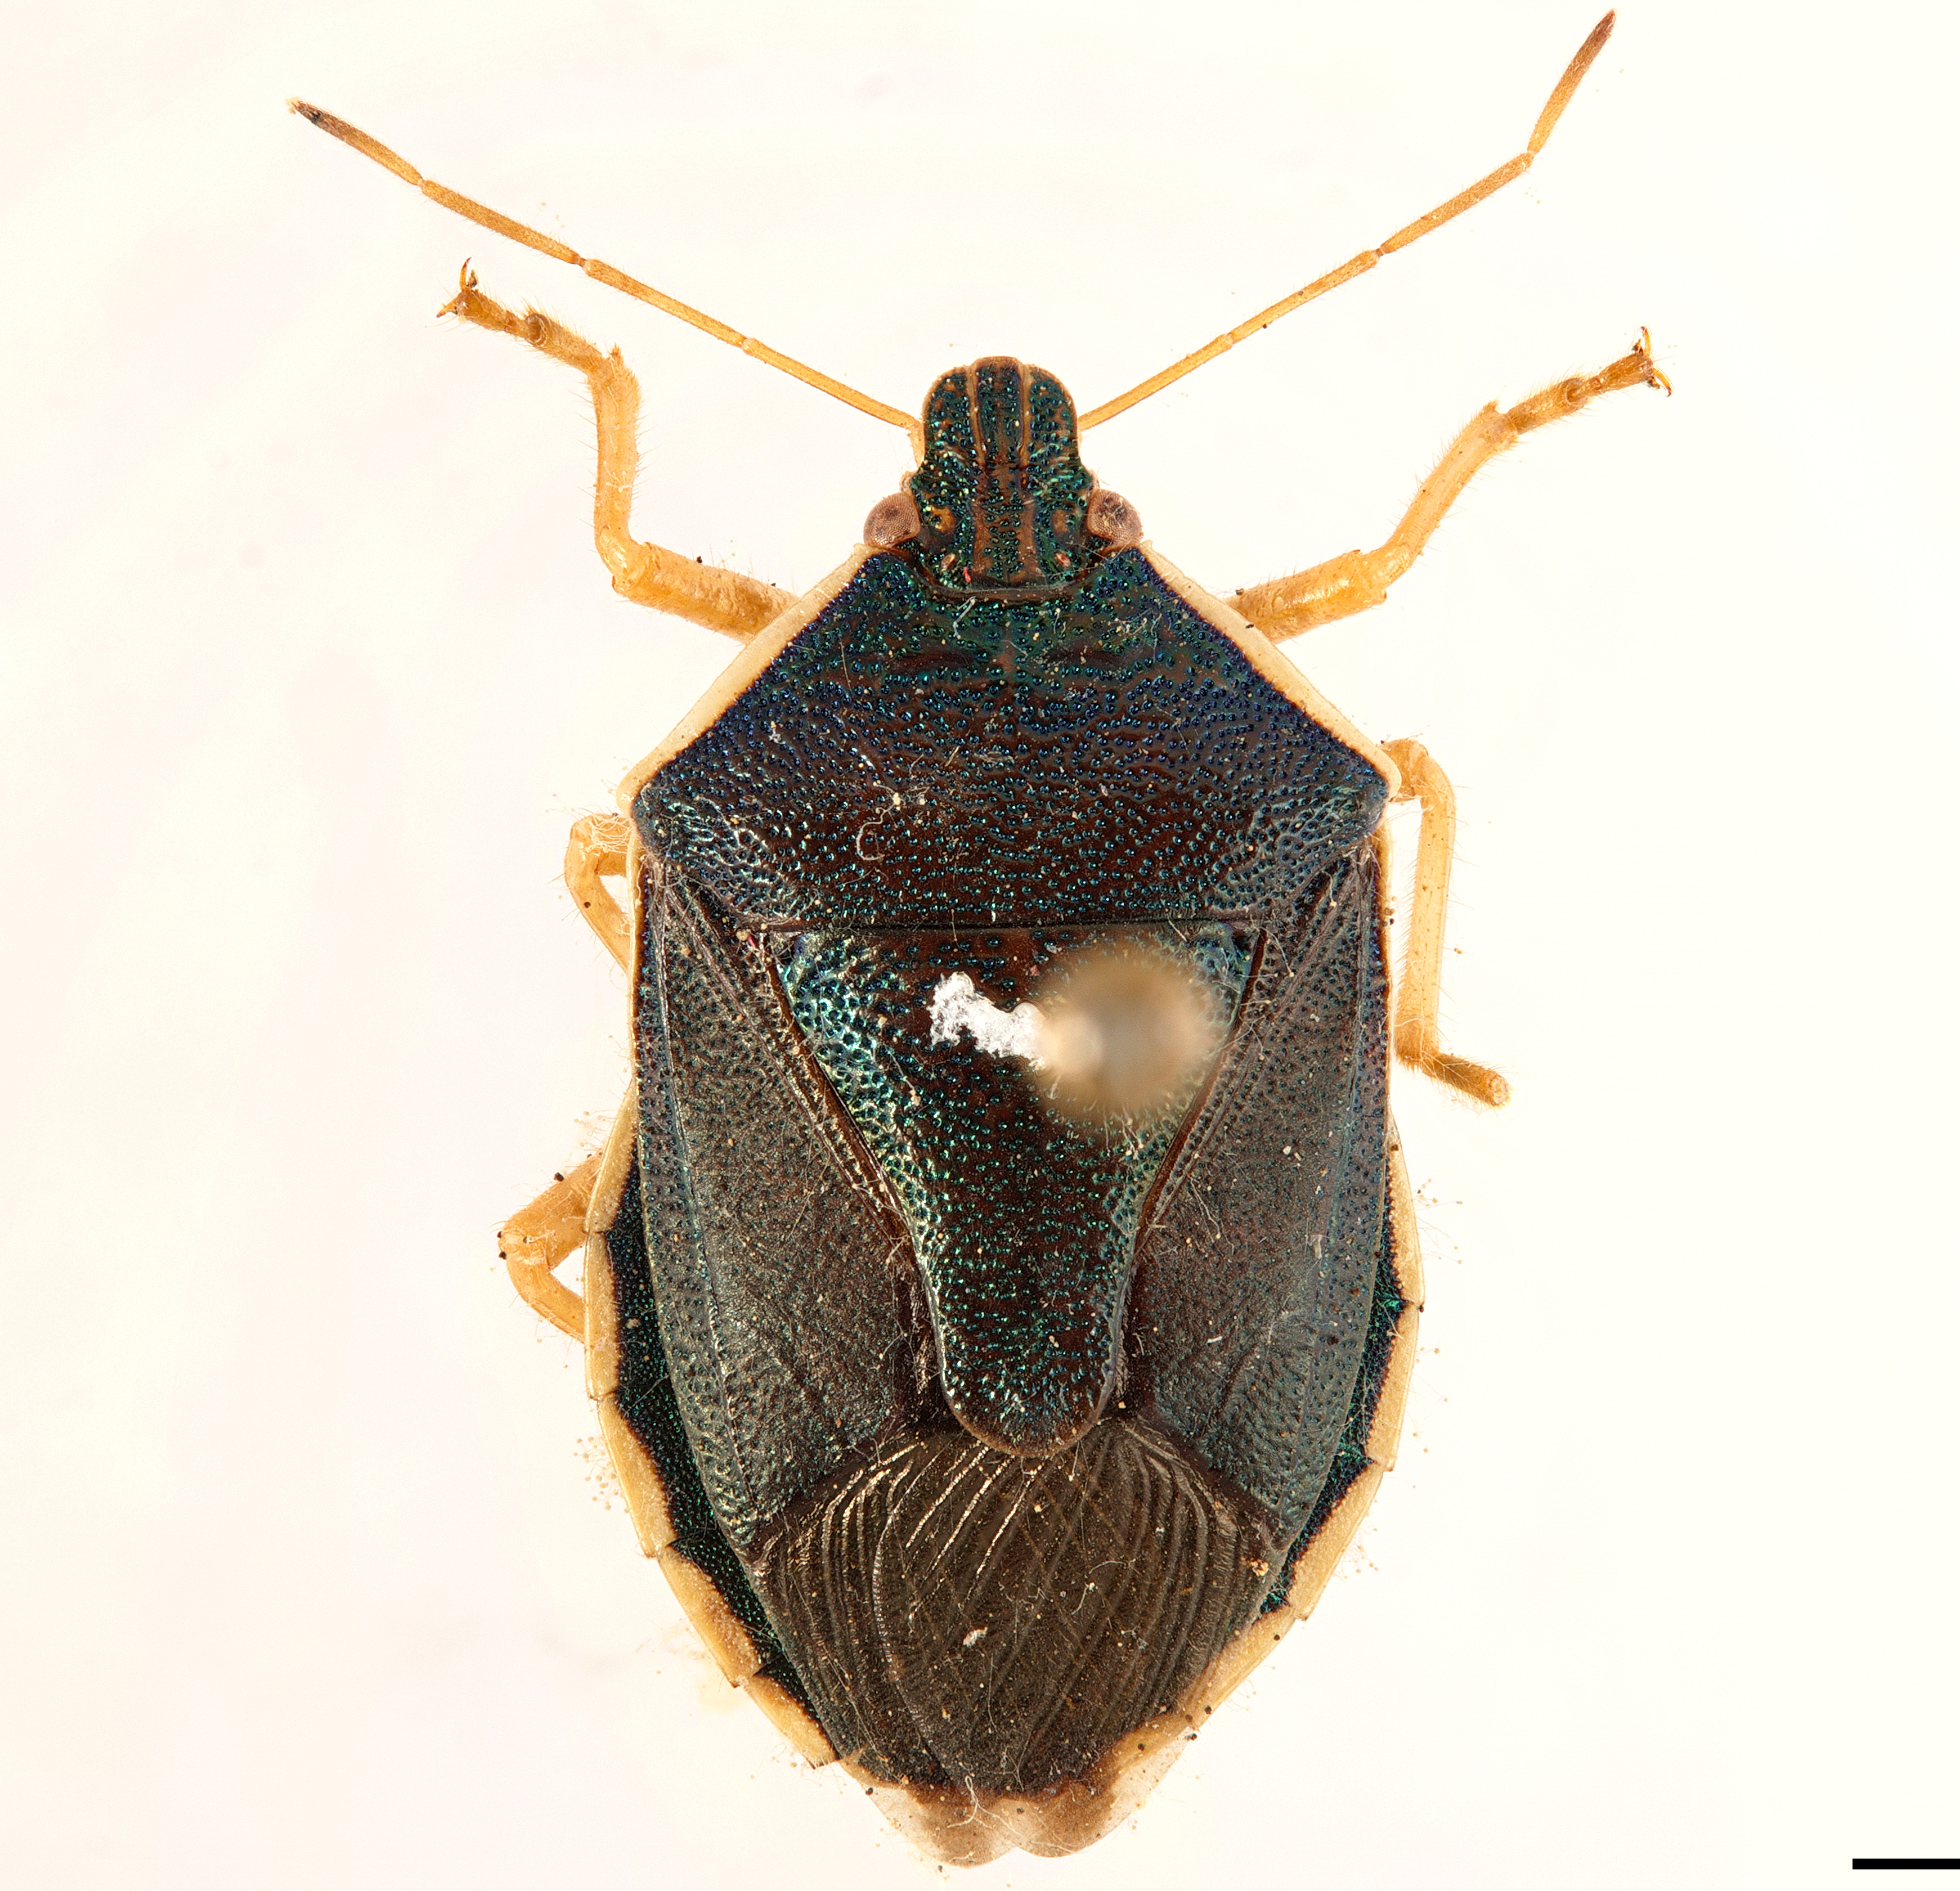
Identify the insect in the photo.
Tynacantha marginata
